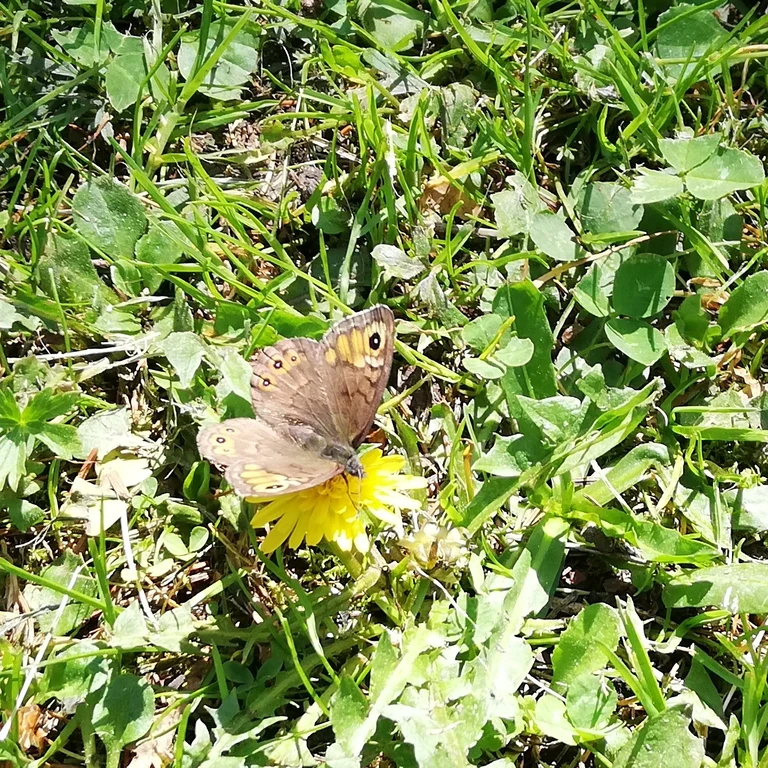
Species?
Lasiommata petropolitana (also Pararge petropolitana)
